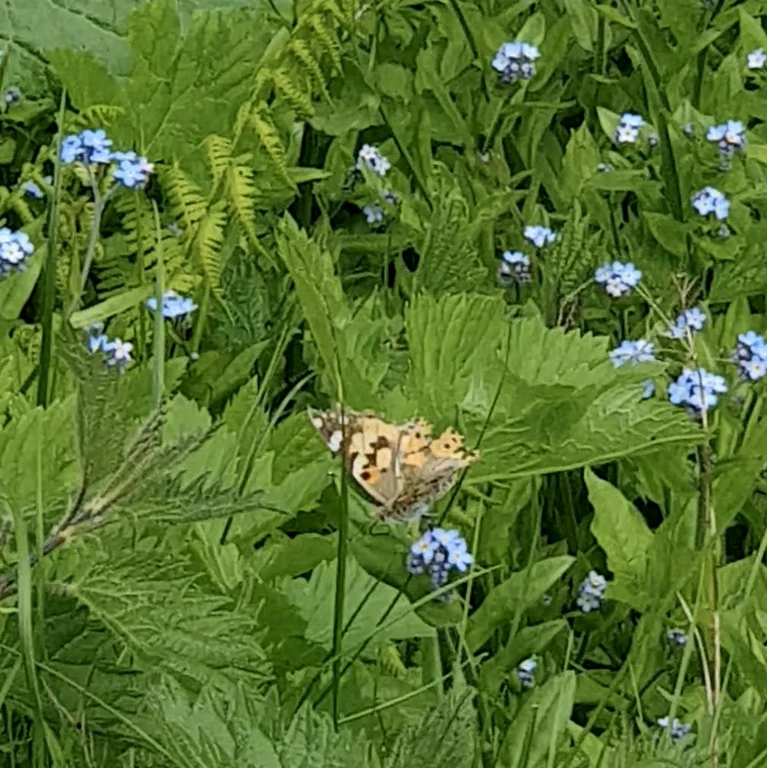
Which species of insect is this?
Vanessa cardui
